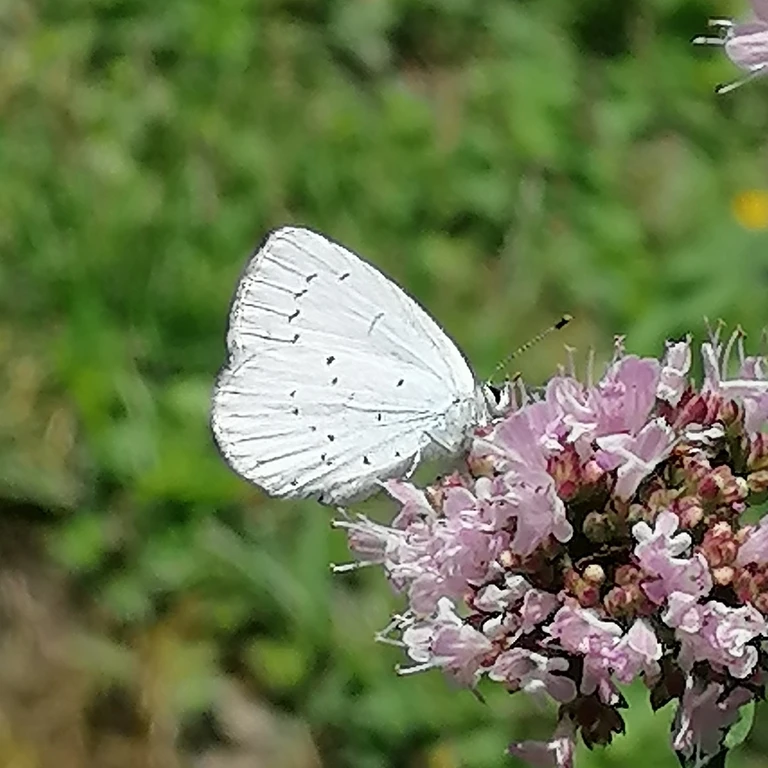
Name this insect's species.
Celastrina argiolus
